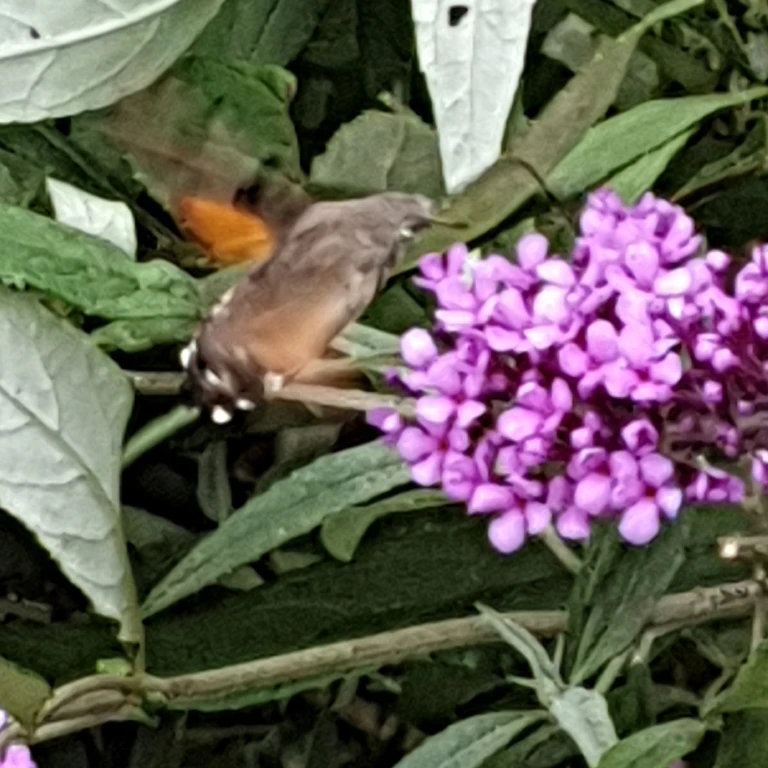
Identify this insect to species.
Macroglossum stellatarum
